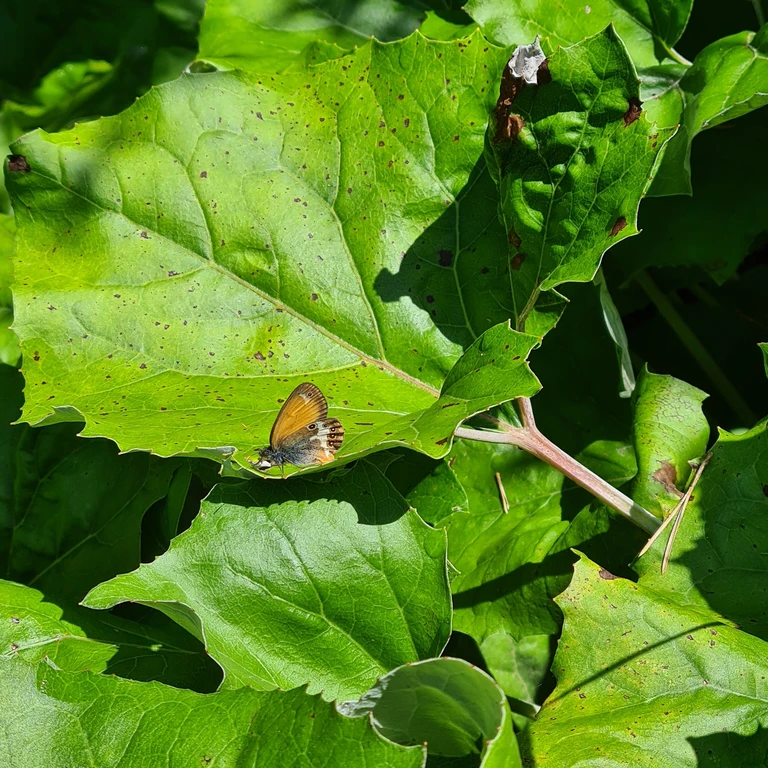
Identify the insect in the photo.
Coenonympha arcania
